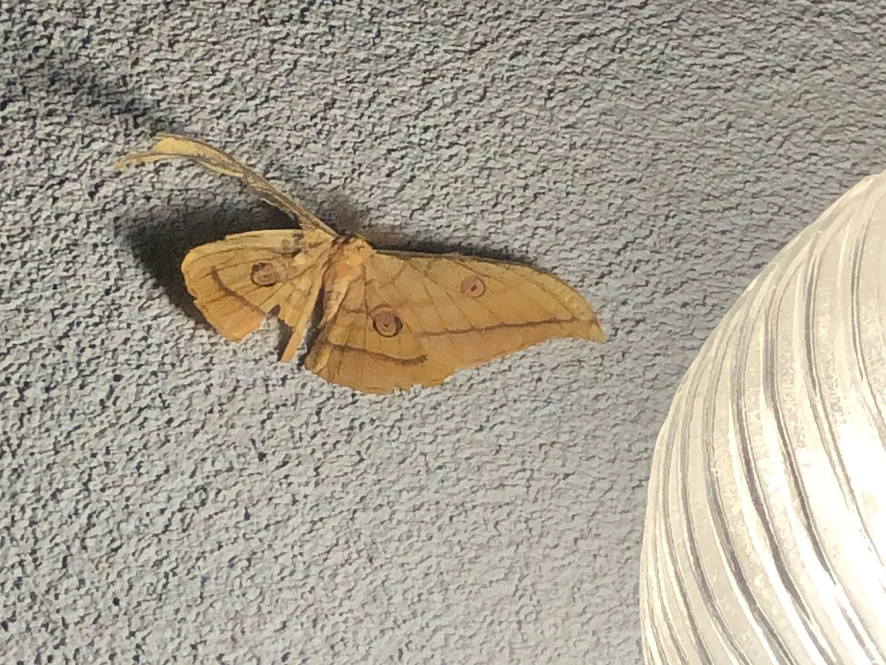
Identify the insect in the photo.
Antheraea yamamai
